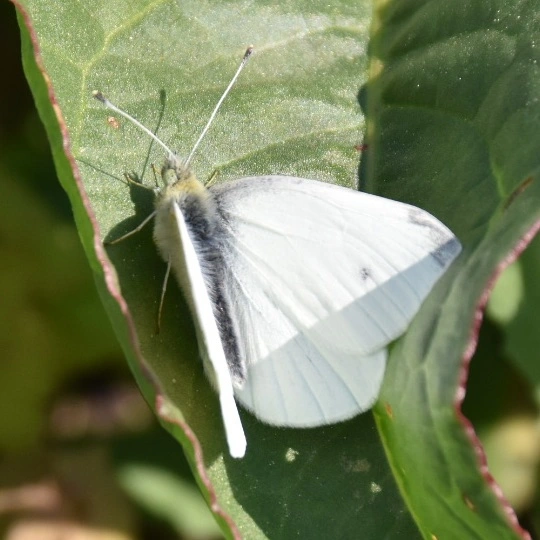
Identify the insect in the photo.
Pieris rapae
